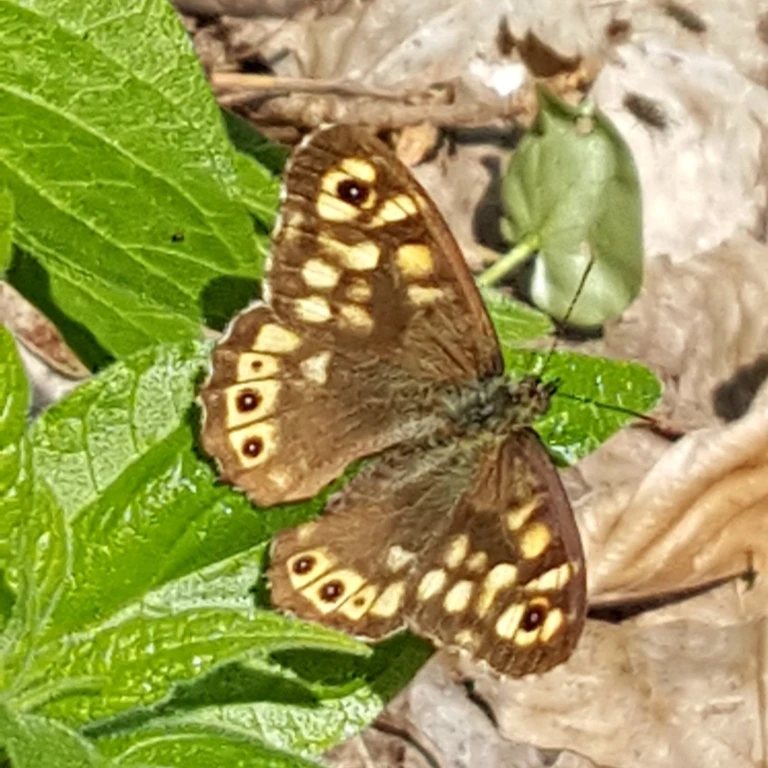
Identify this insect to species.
Pararge aegeria
